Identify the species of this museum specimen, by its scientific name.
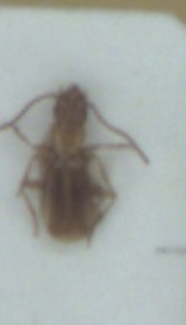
Aepopsis robinii
